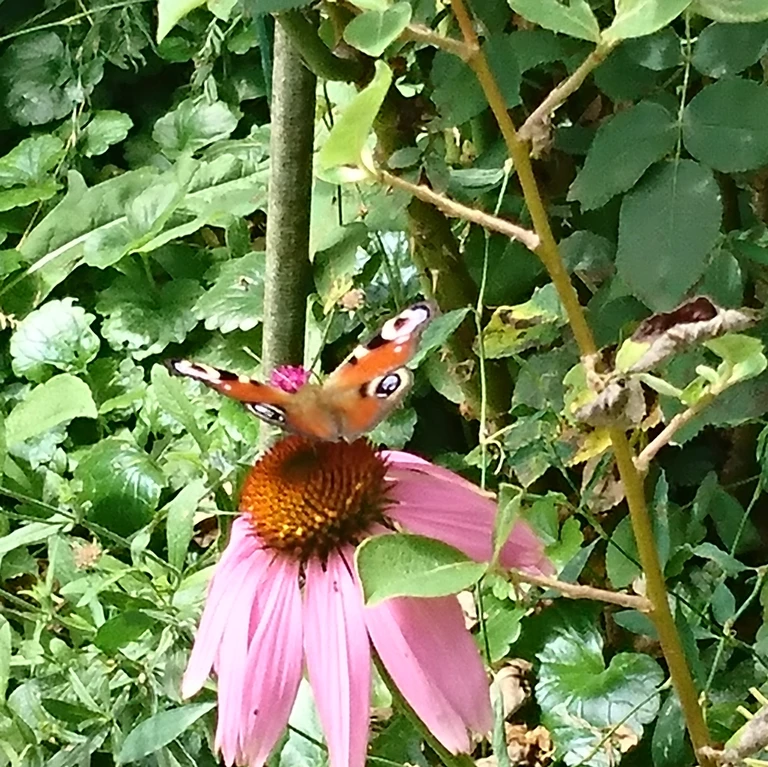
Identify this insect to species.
Aglais io
